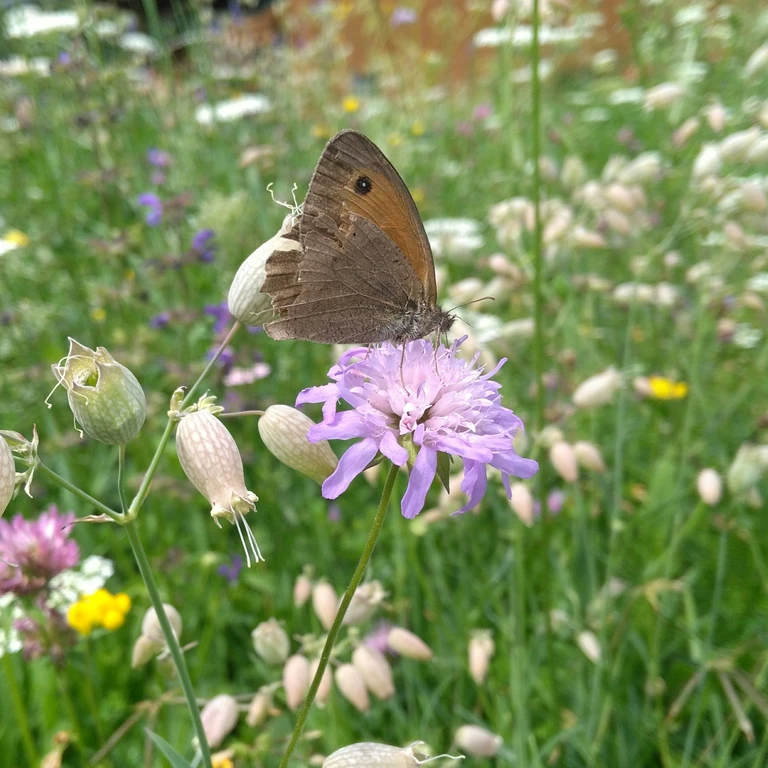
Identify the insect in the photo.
Maniola jurtina
